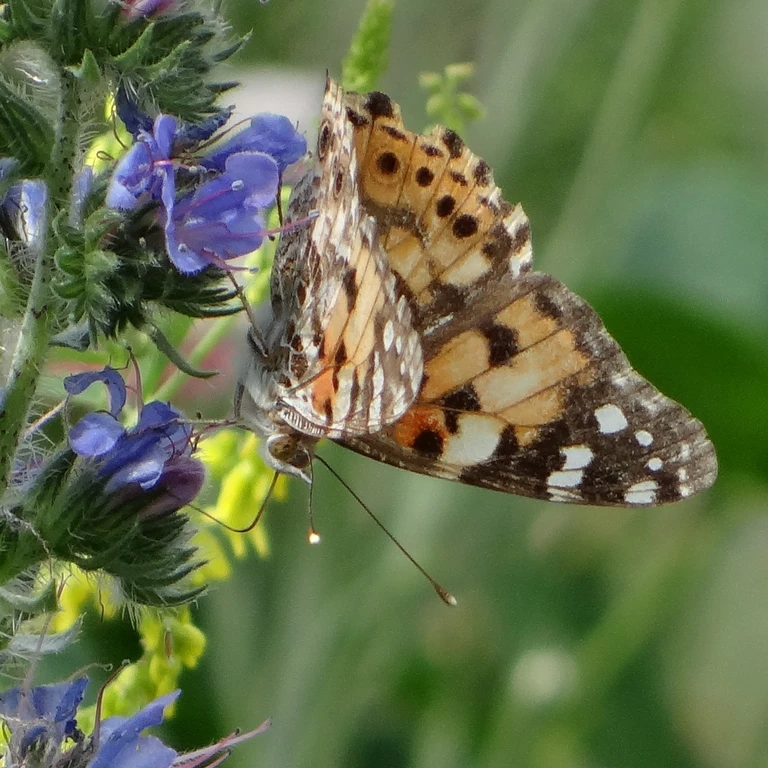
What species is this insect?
Vanessa cardui
